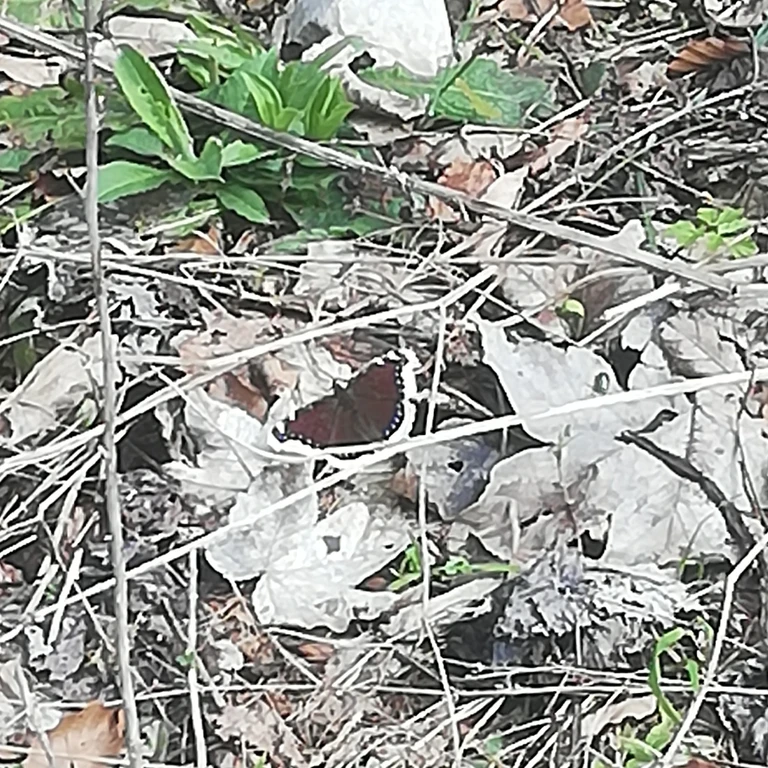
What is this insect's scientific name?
Nymphalis antiopa
